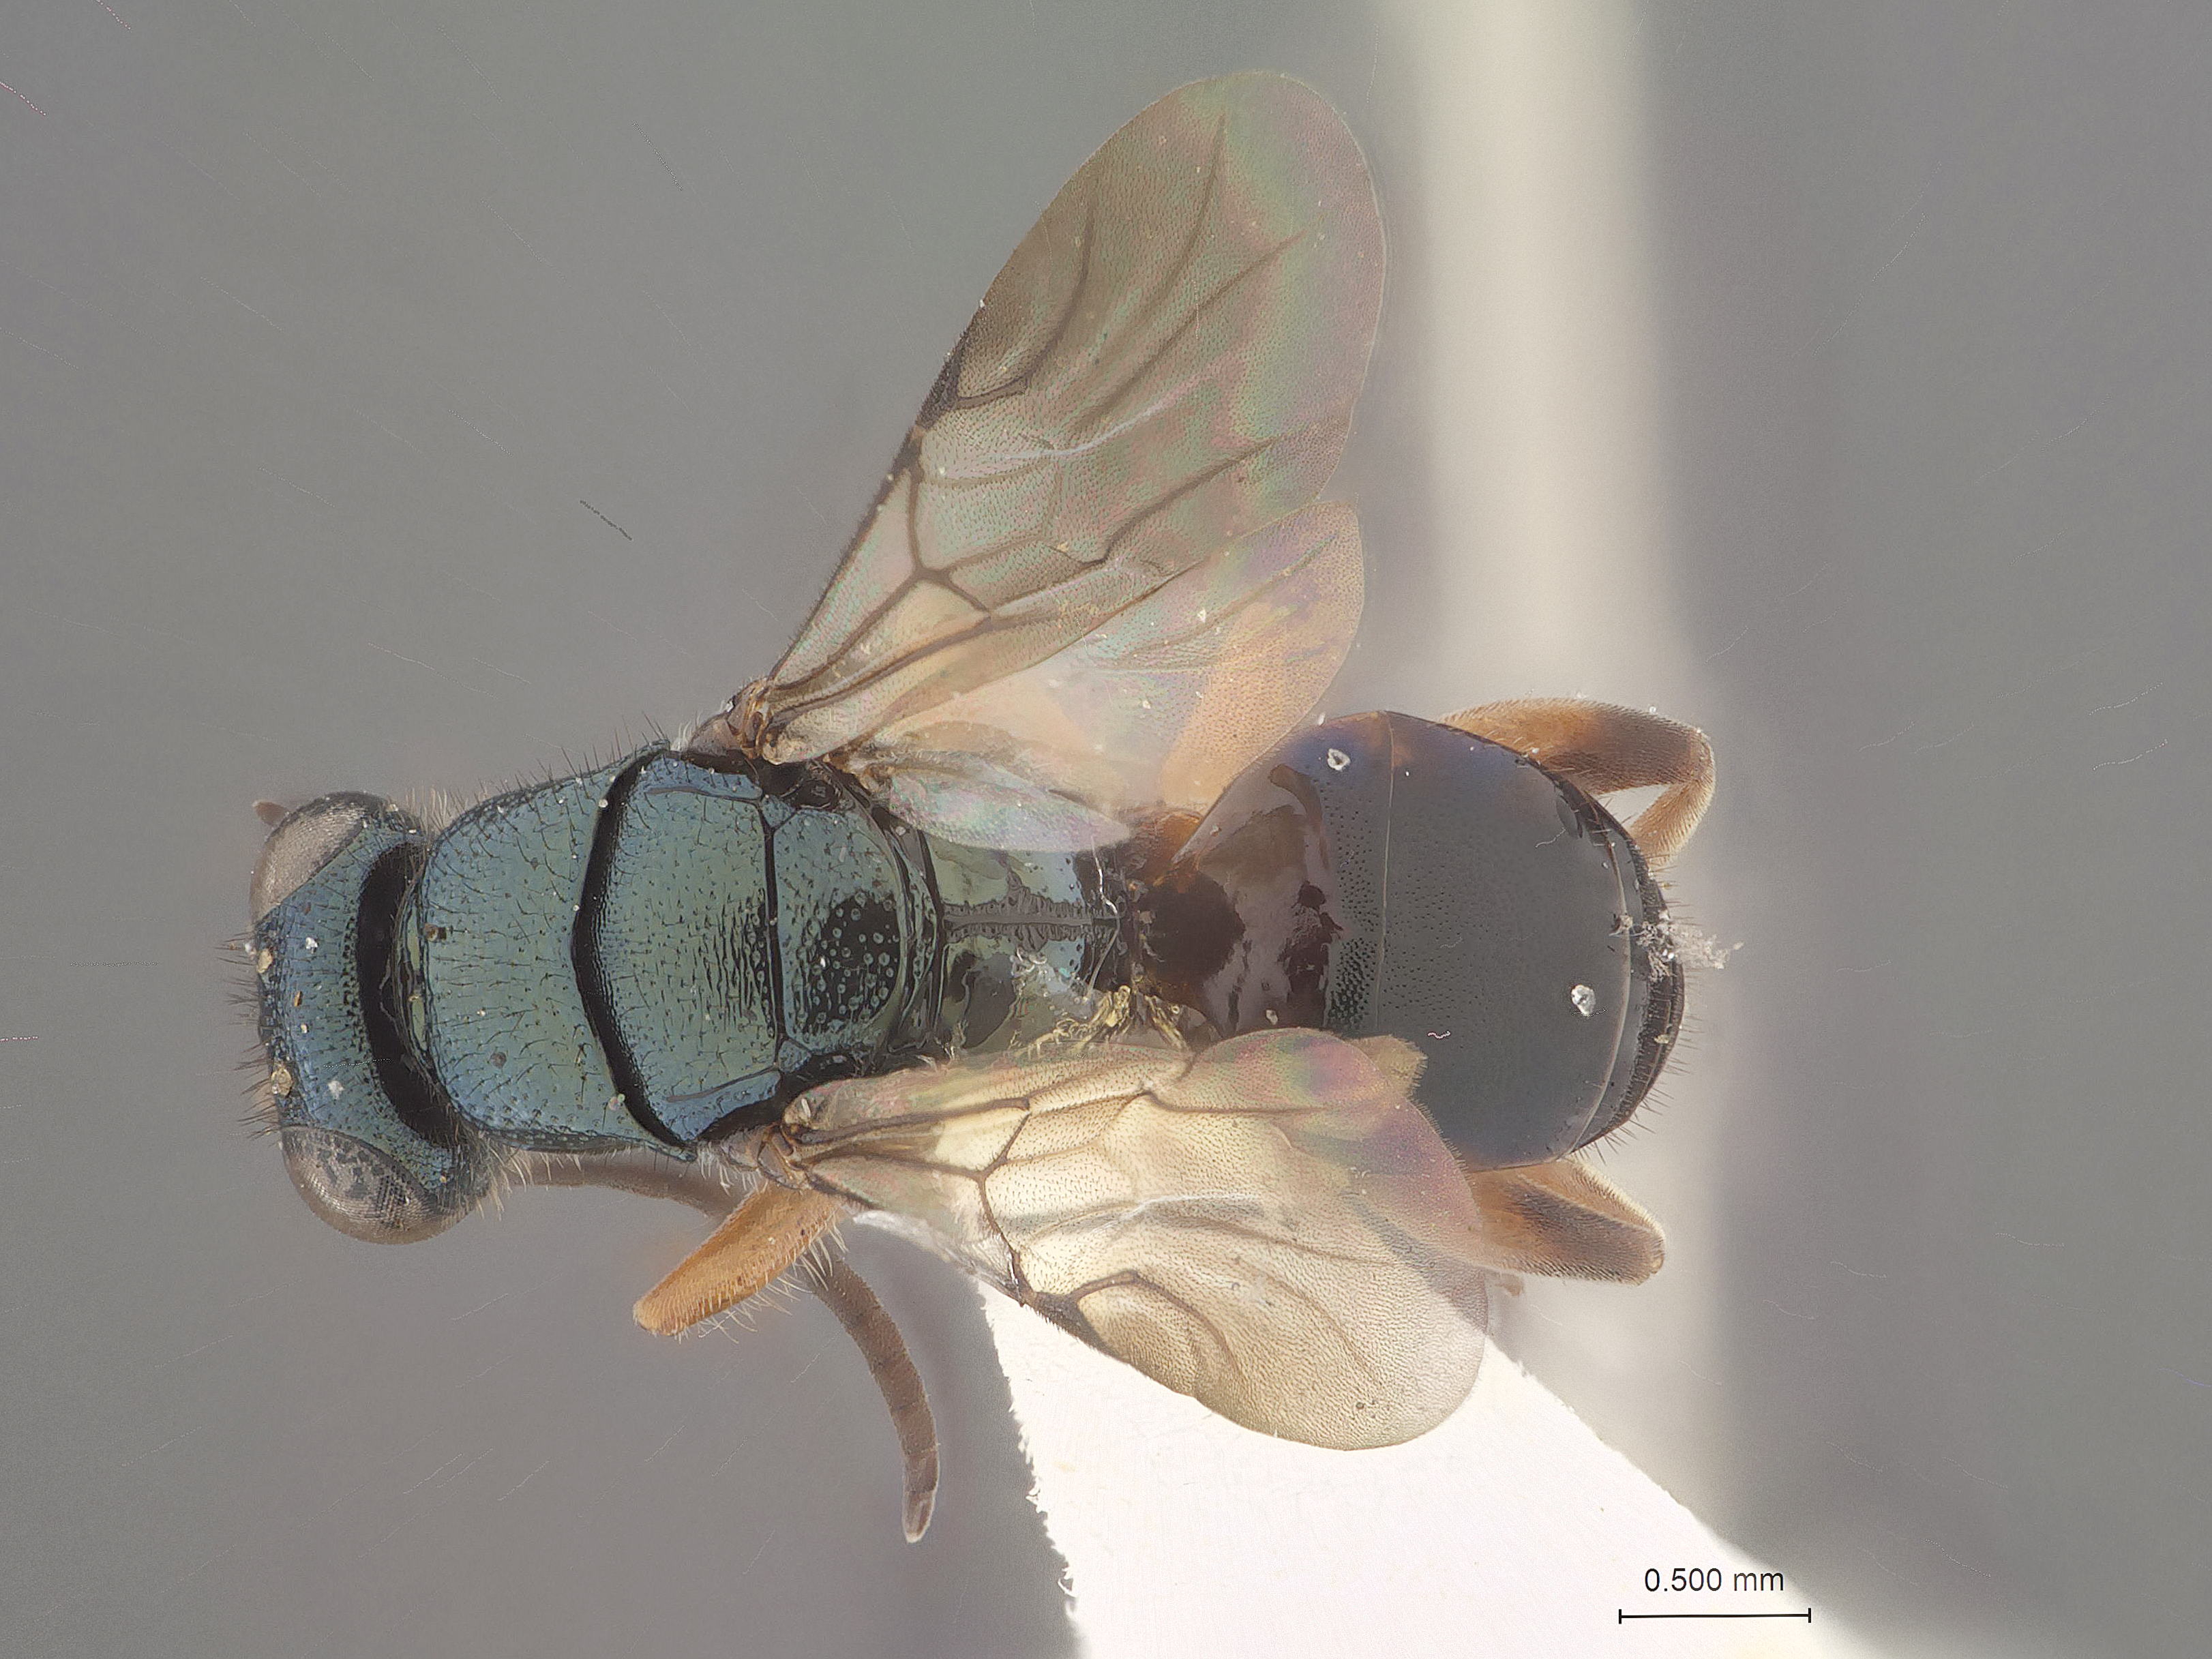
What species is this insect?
Mesitiopterus floridensis
